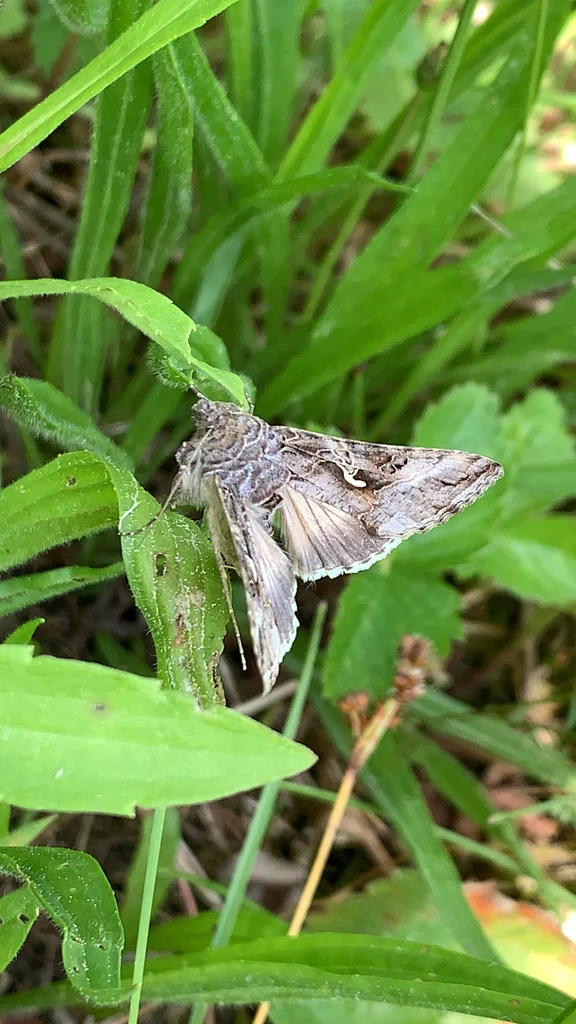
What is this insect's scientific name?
Autographa gamma
